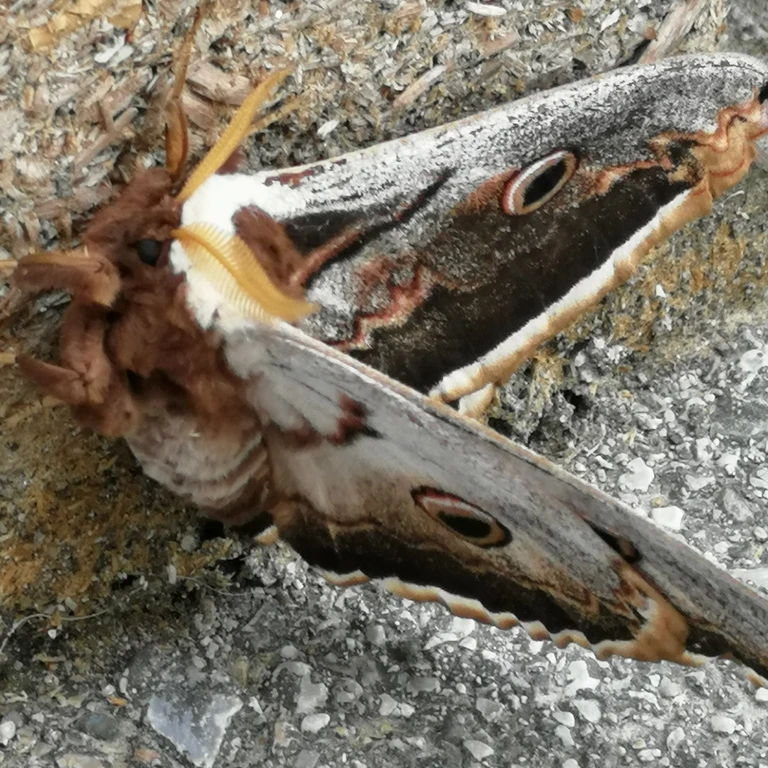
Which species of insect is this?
Saturnia pyri
